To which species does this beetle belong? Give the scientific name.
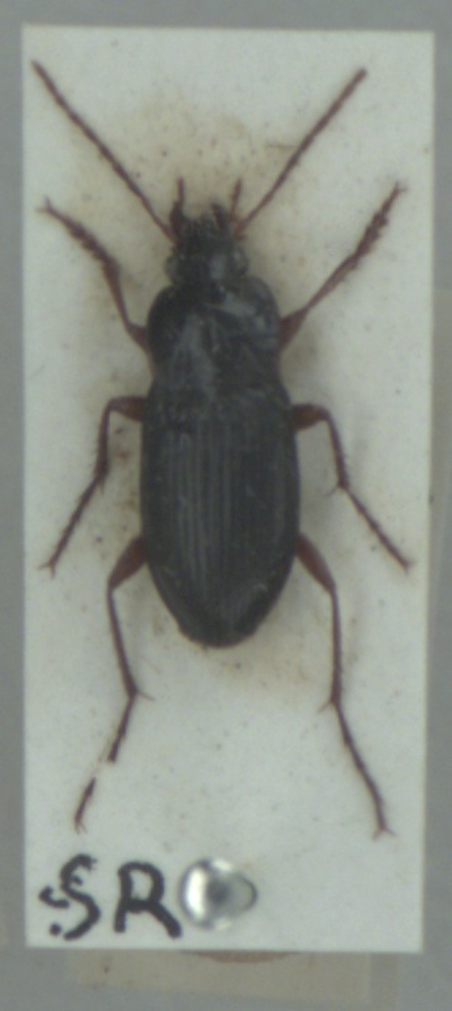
Calathus erratus
